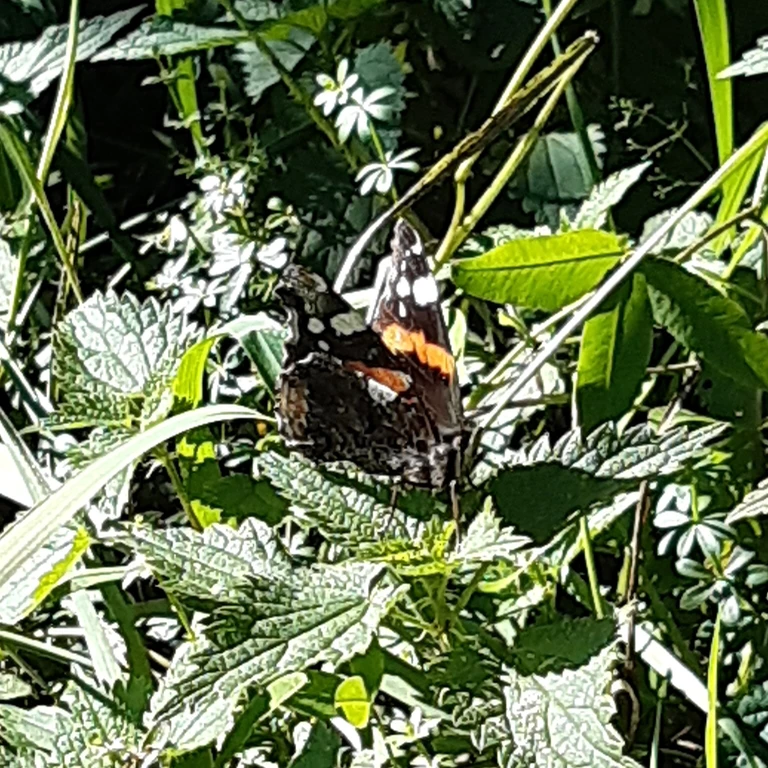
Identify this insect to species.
Vanessa atalanta
